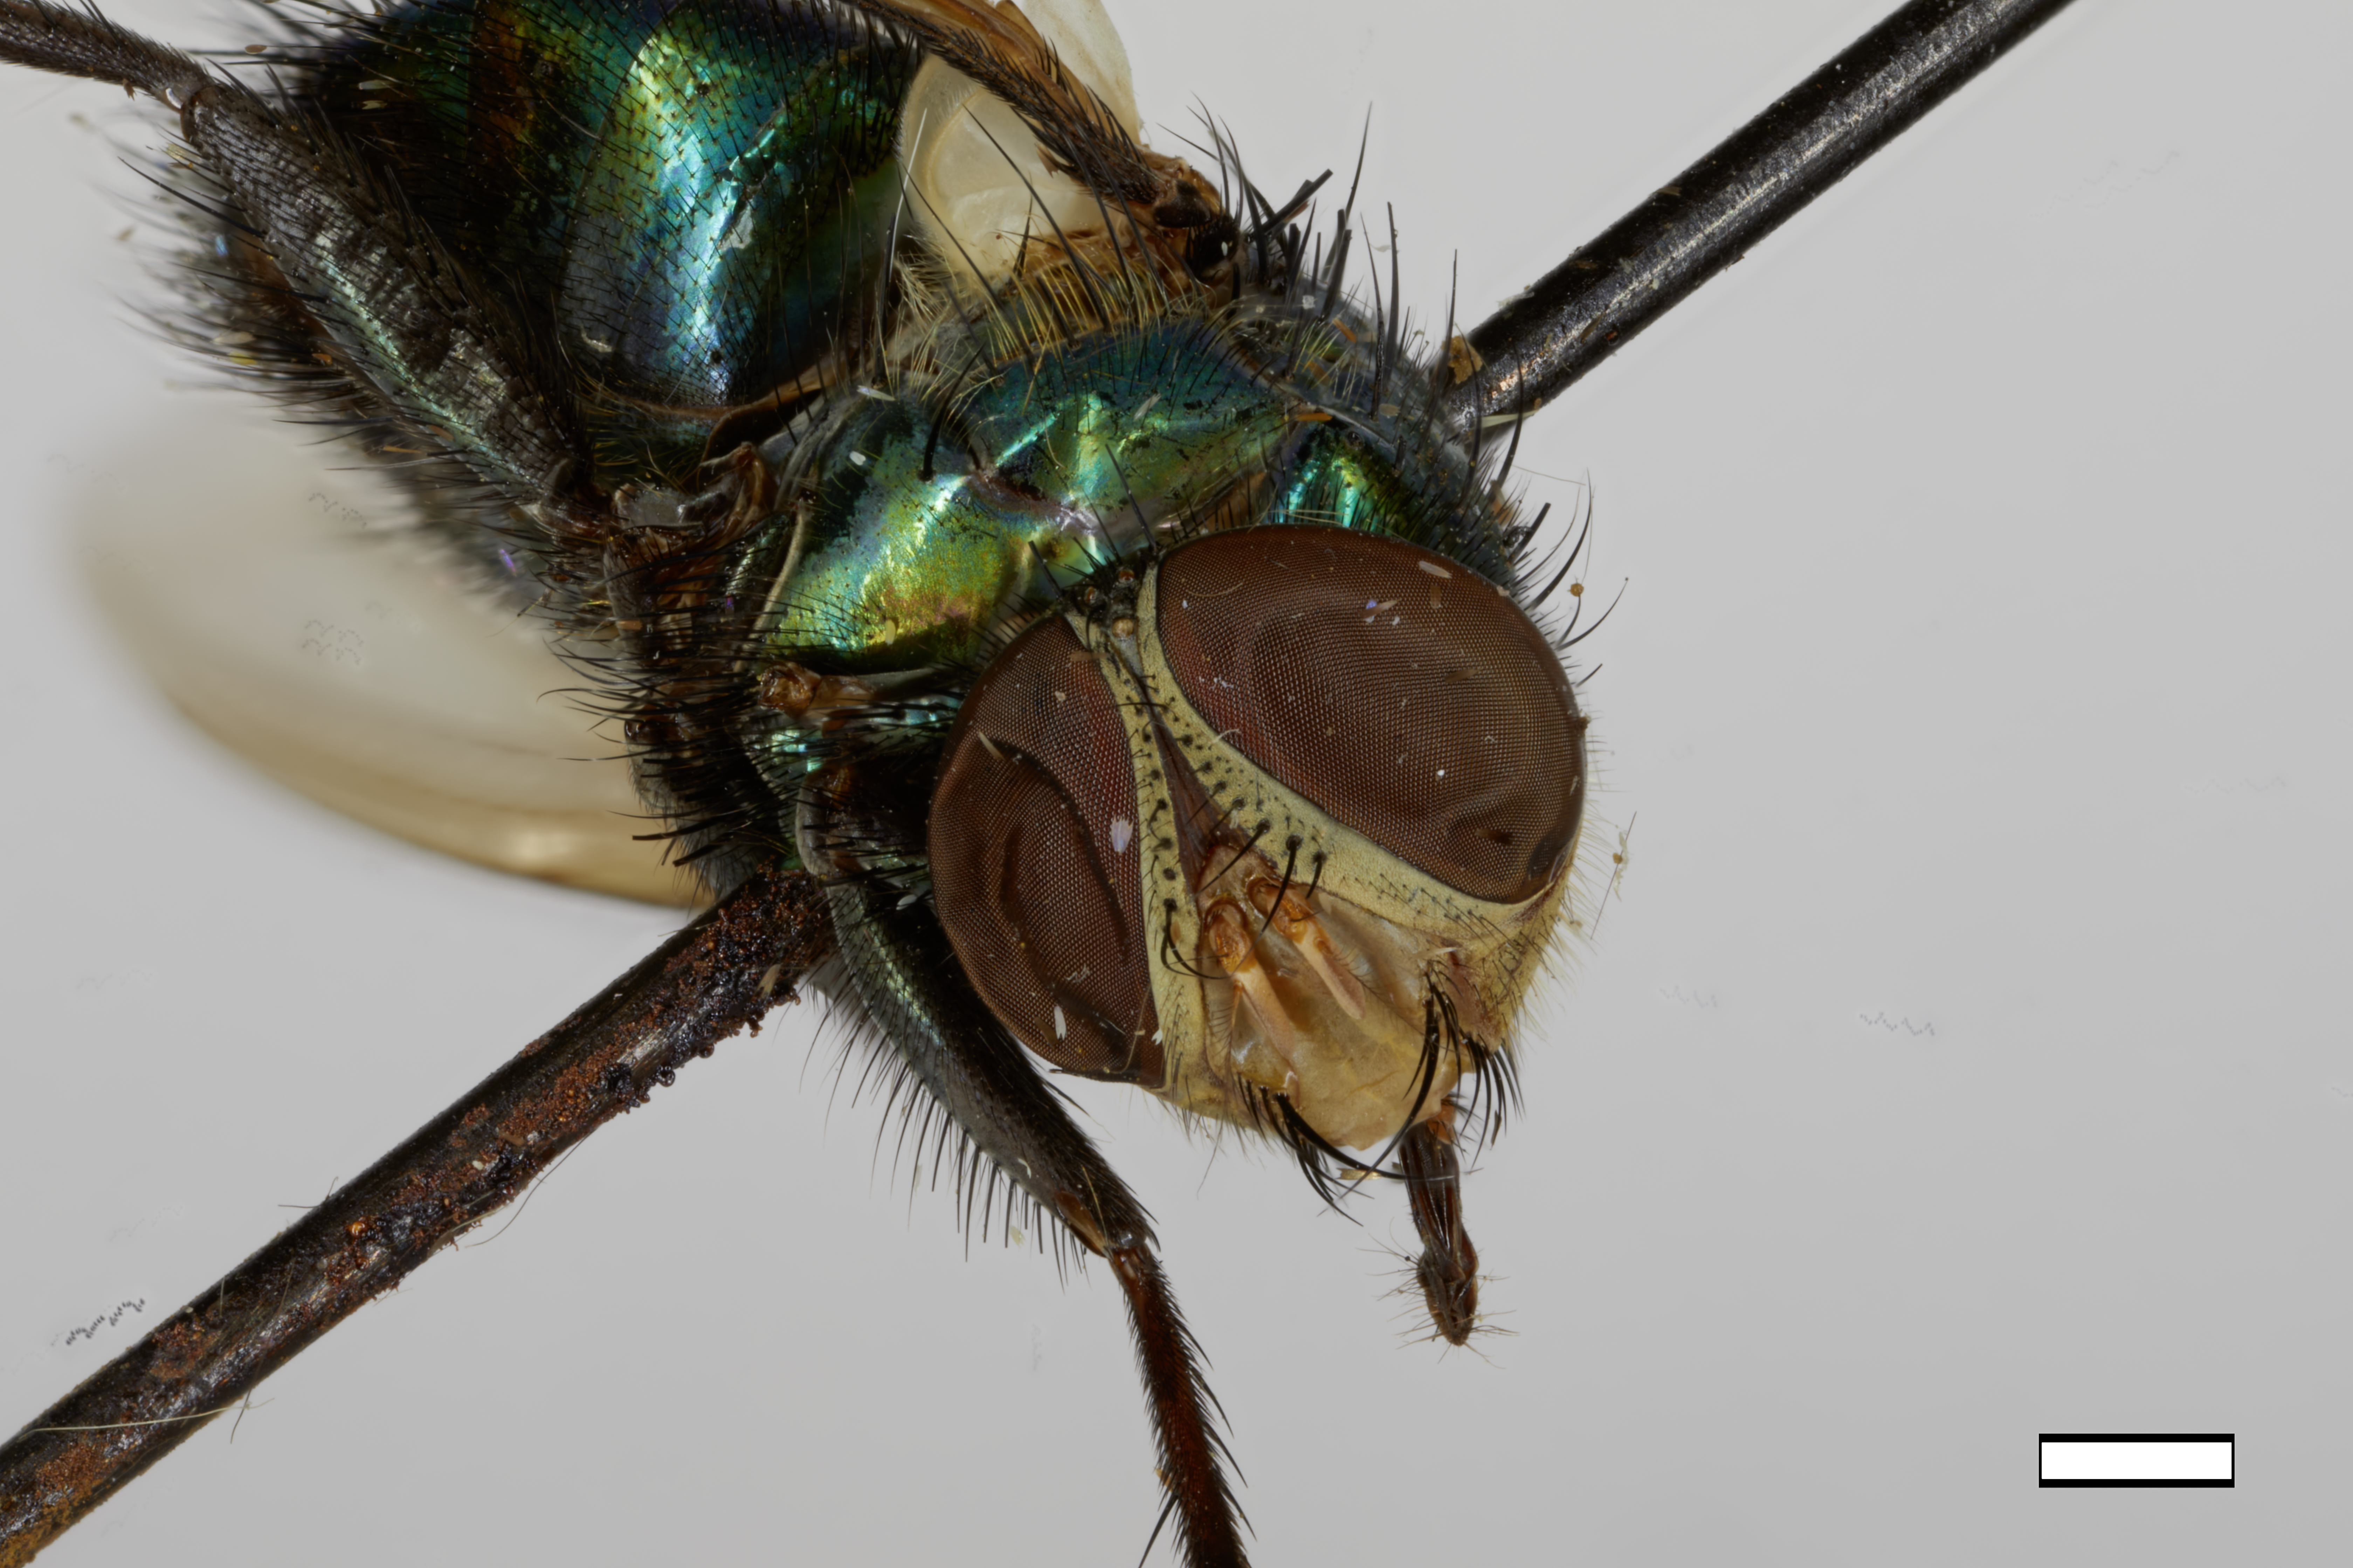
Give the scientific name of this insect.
Isomyia pseudolucilia (also Strongyloneura pseudolucilia)
